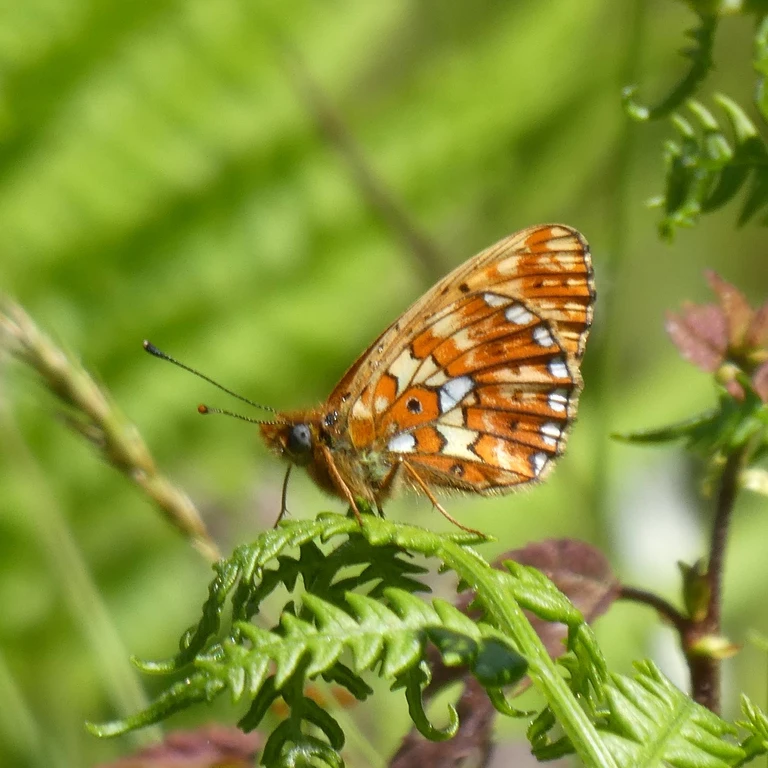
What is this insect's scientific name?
Boloria euphrosyne (also Clossiana euphrosyne)
